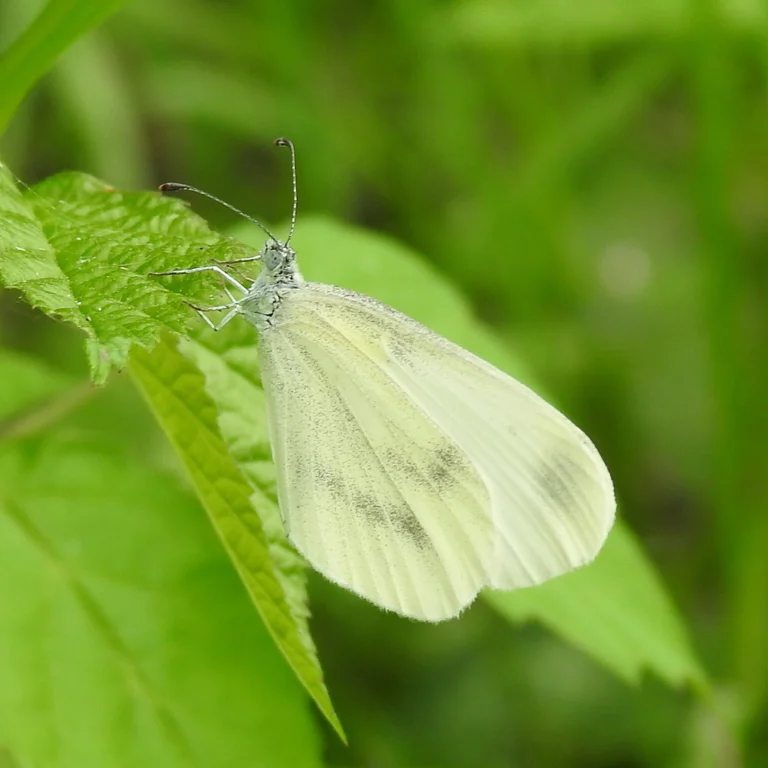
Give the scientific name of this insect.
Leptidea sinapis/juvernica
